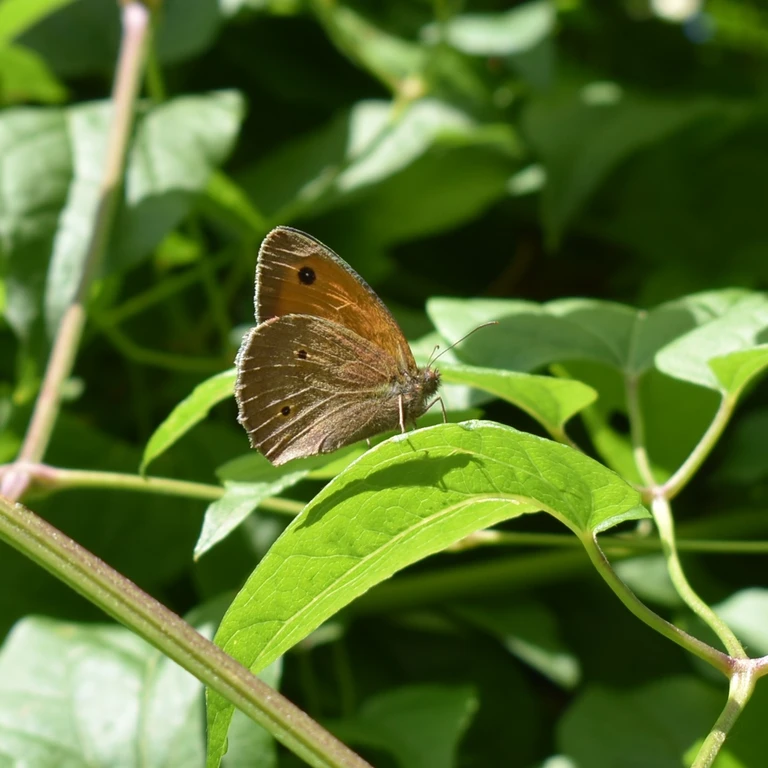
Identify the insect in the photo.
Maniola jurtina
